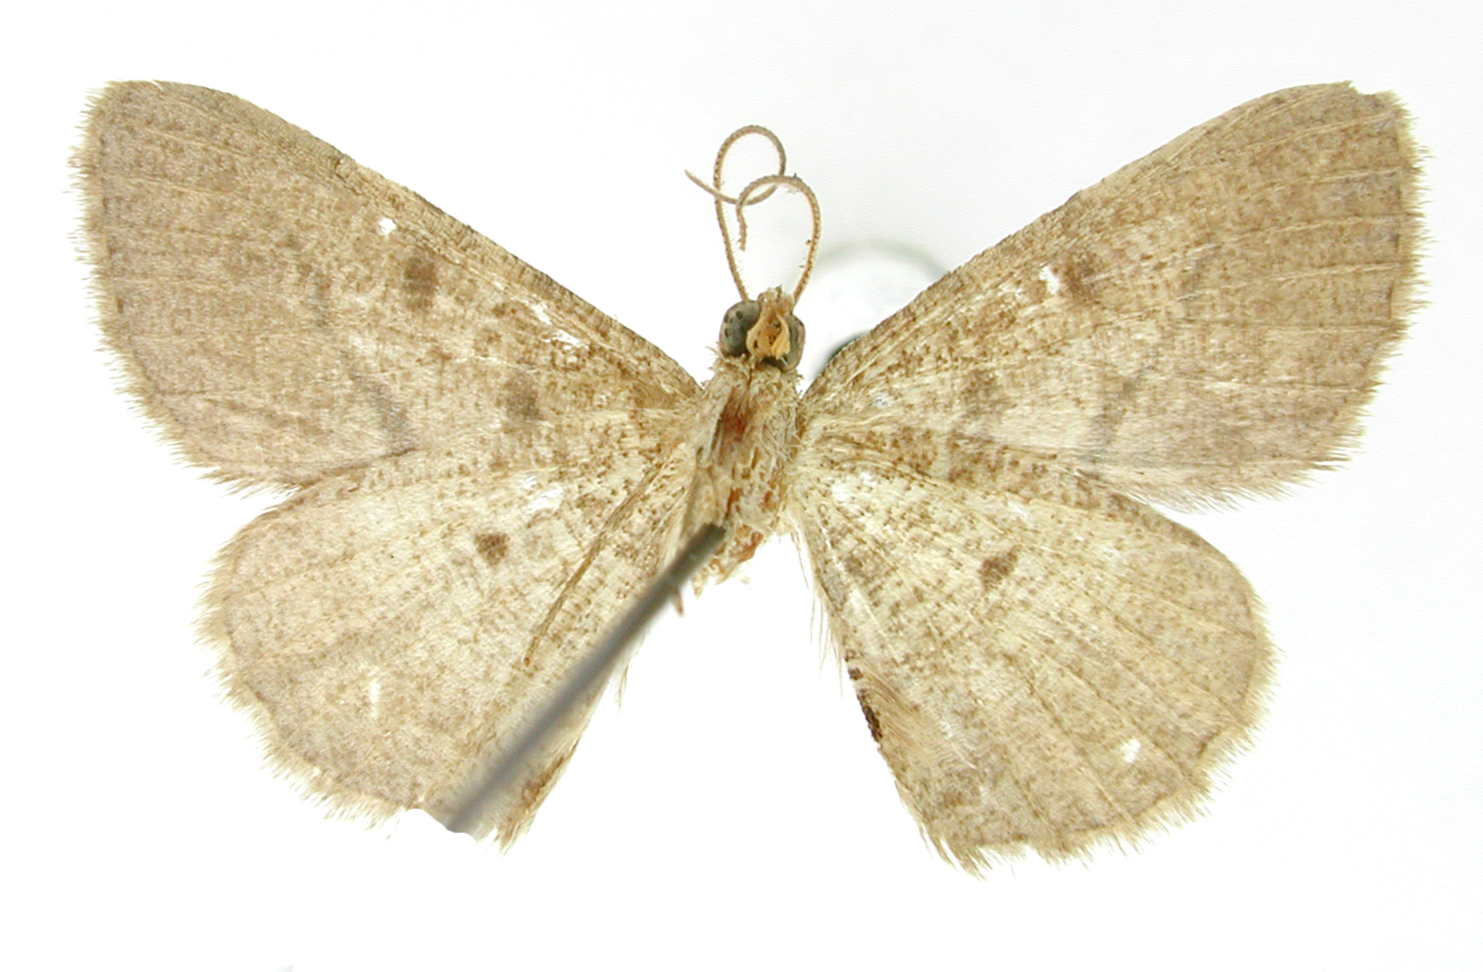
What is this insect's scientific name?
Macaria da
